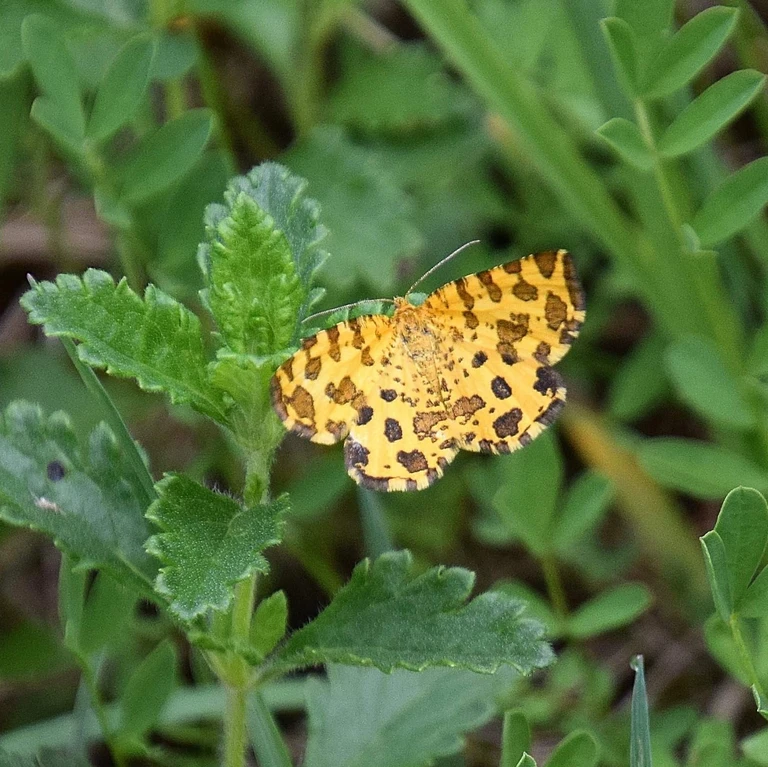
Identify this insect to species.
Pseudopanthera macularia
